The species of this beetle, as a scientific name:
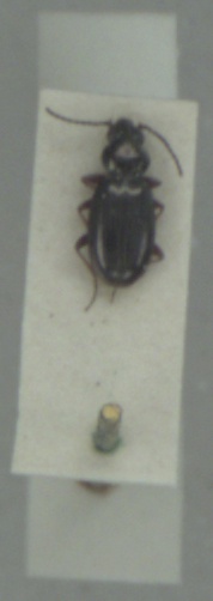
Bembidion lampros
